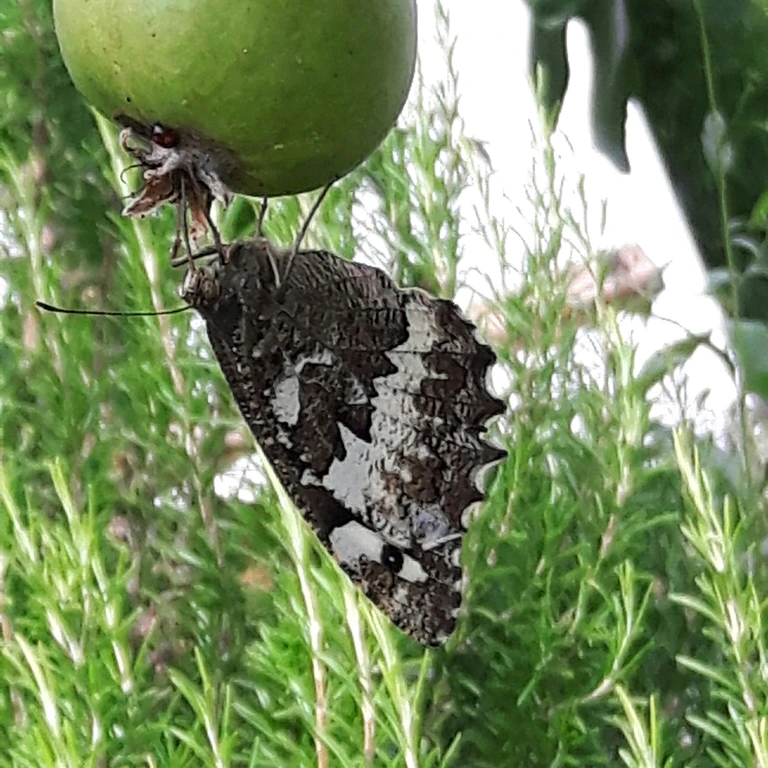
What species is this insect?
Brintesia circe
